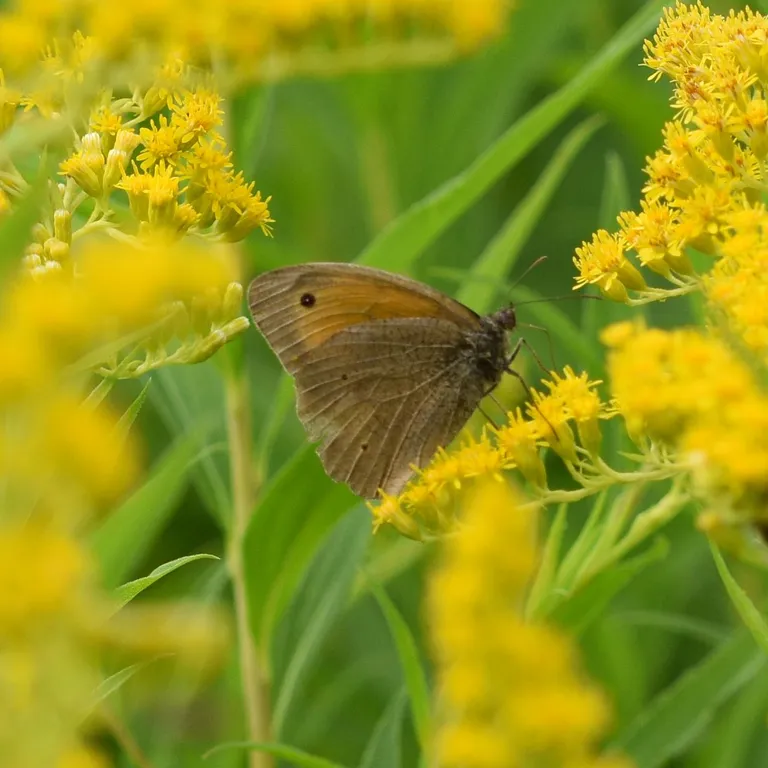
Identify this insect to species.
Maniola jurtina
